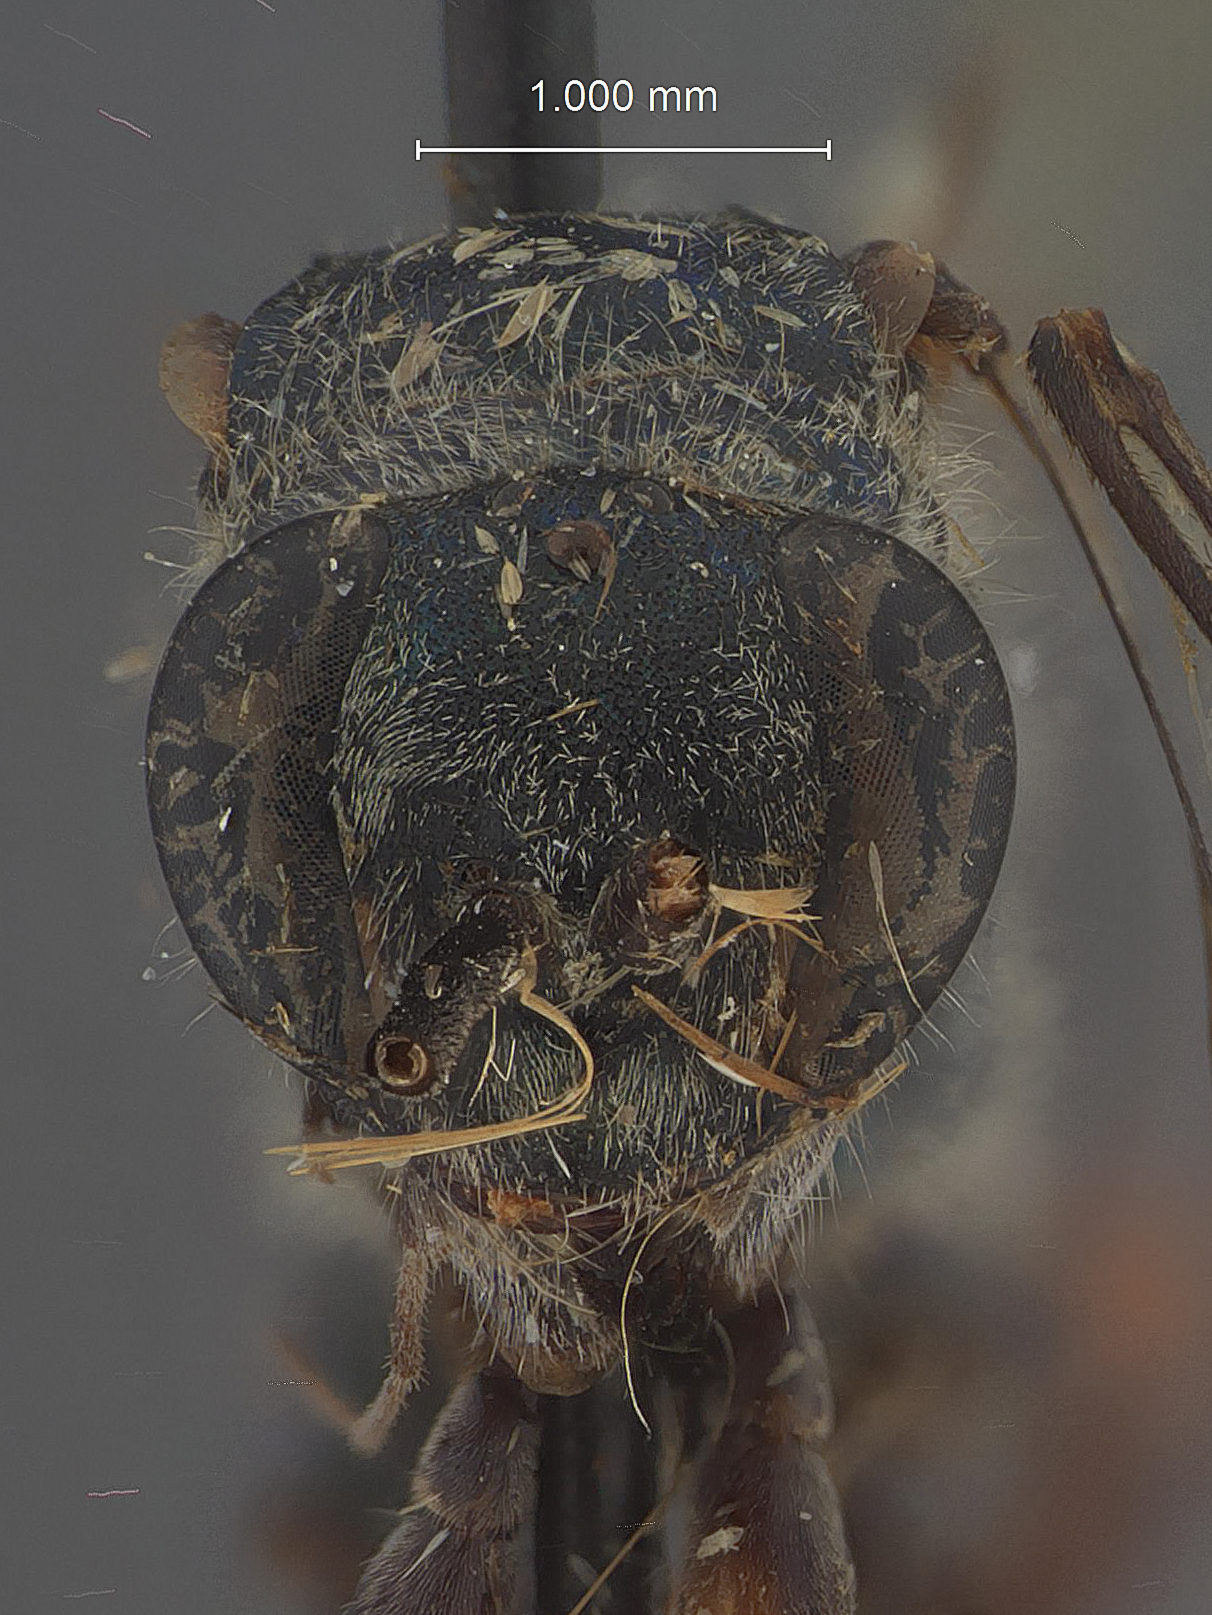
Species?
Auplopus cyaneus
